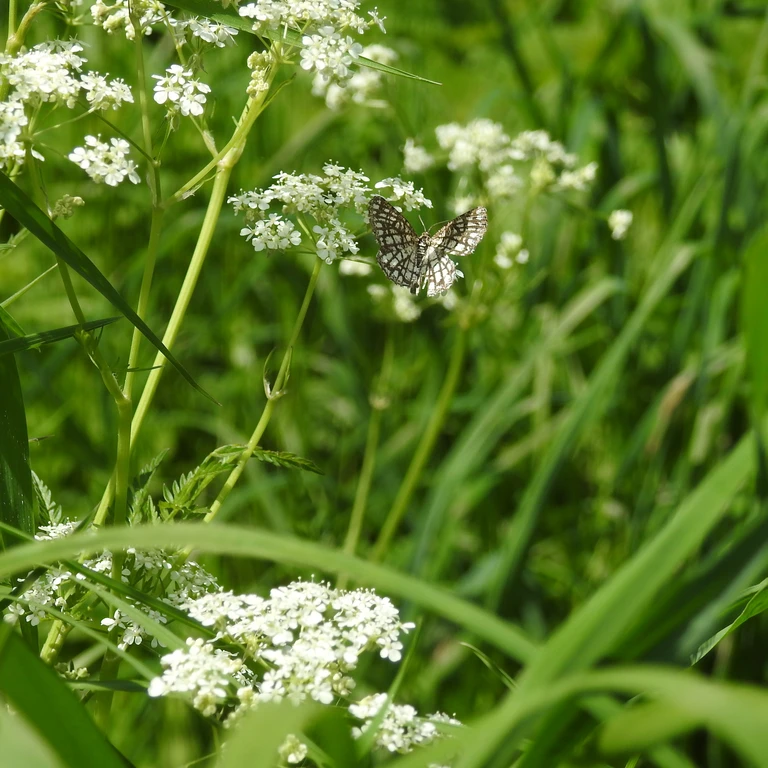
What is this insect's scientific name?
Chiasmia clathrata
